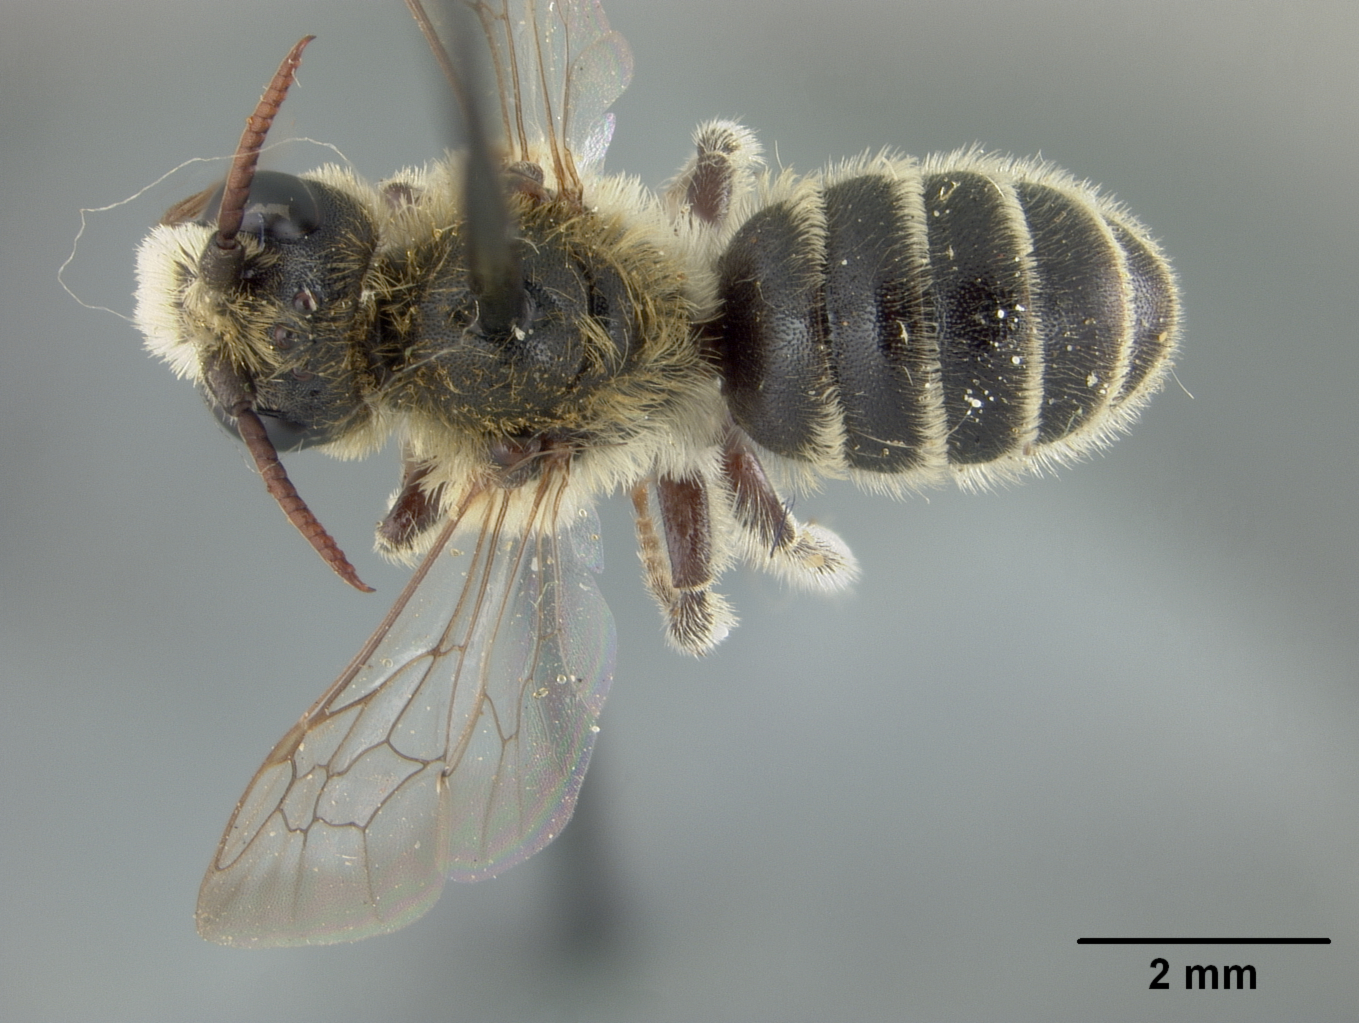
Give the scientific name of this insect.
Alcidamea mucronata
